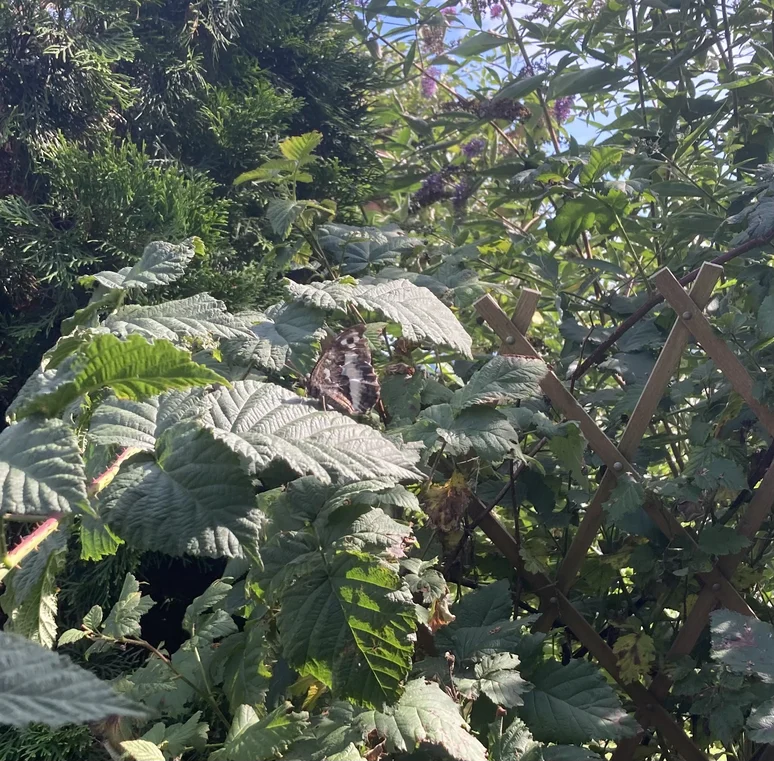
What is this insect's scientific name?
Brintesia circe
